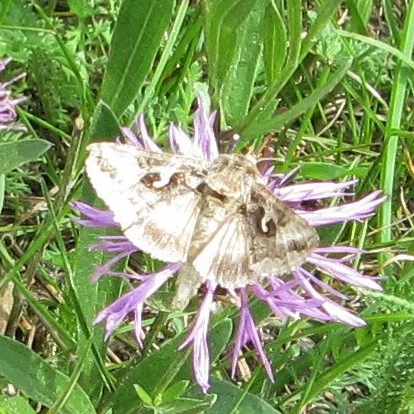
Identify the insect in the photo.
Autographa gamma
